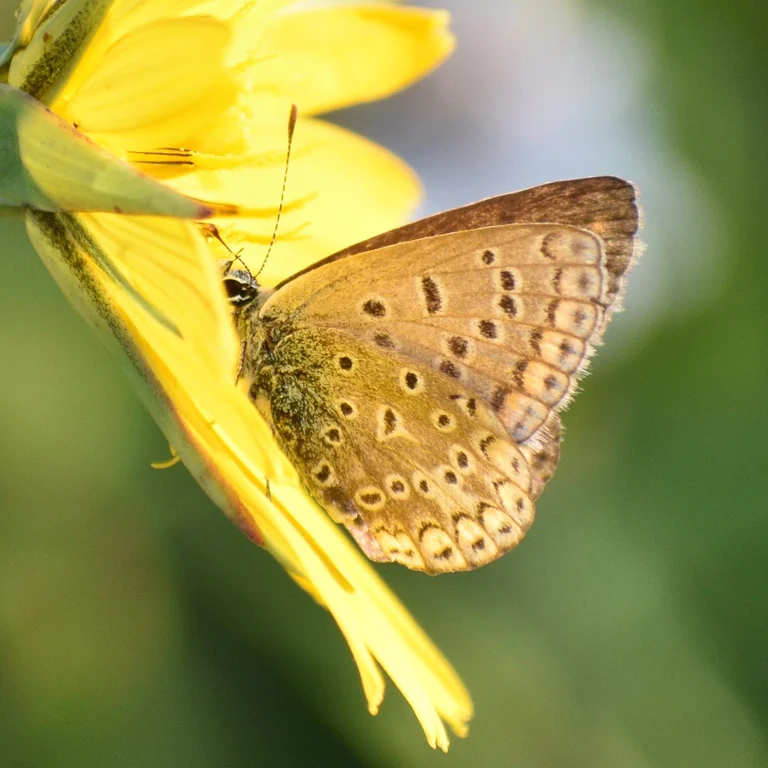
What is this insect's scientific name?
Polyommatus icarus
